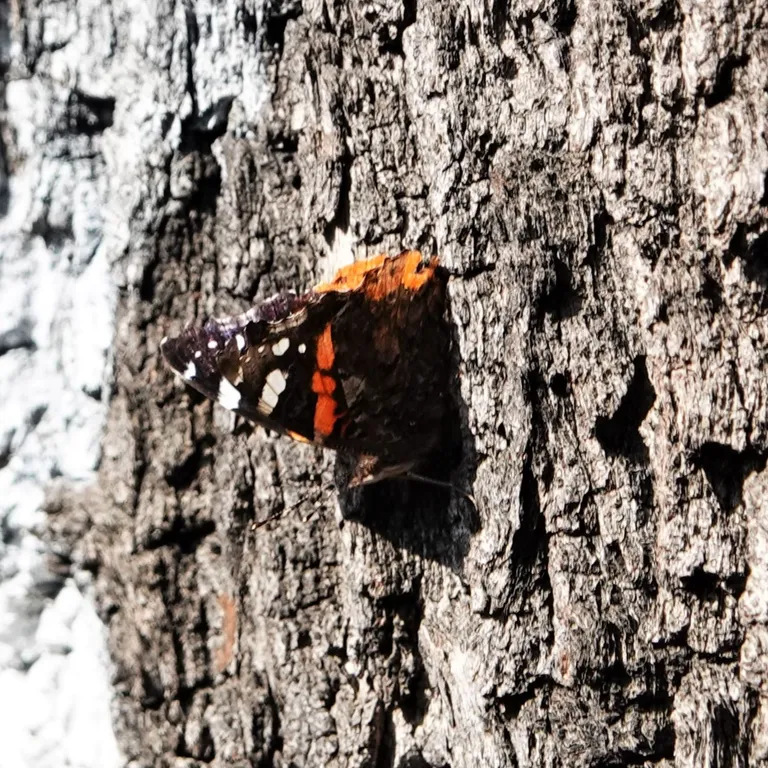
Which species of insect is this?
Vanessa atalanta
